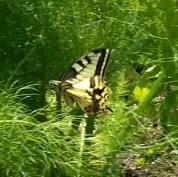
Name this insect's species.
Papilio machaon
